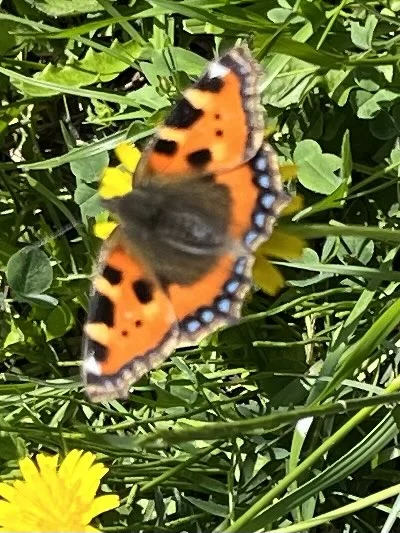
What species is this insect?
Aglais urticae
